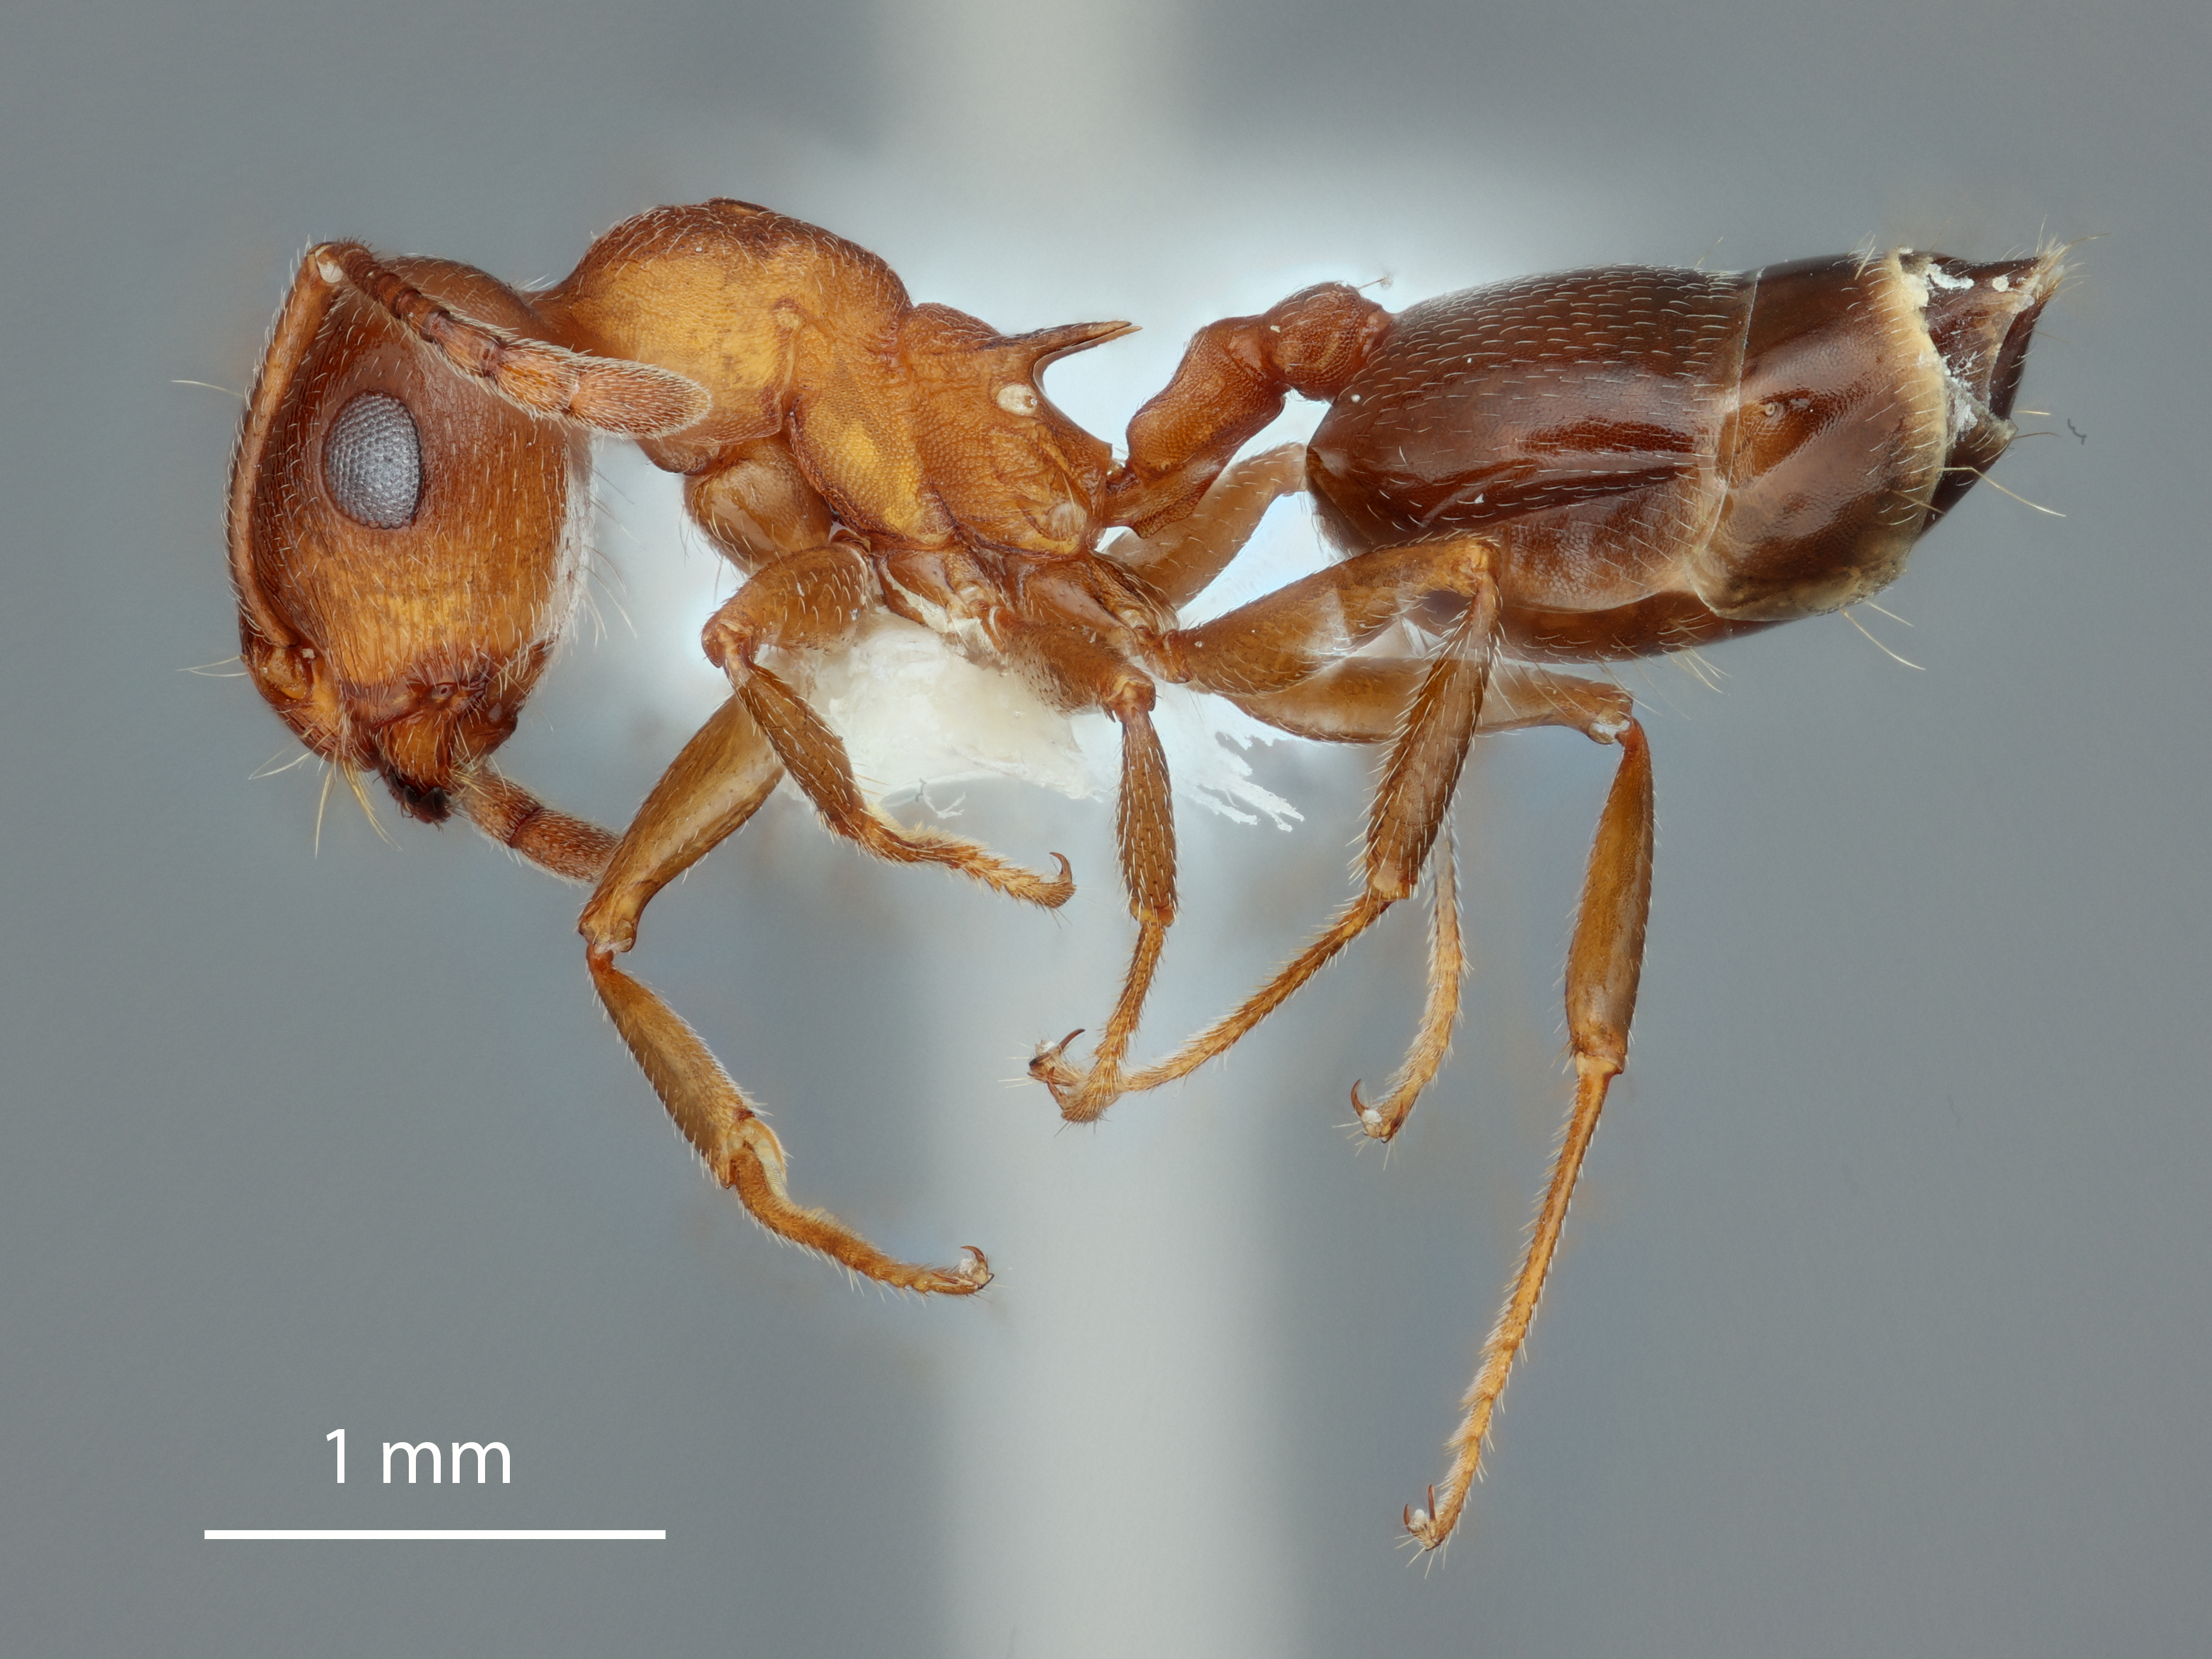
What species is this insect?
Crematogaster detecta
